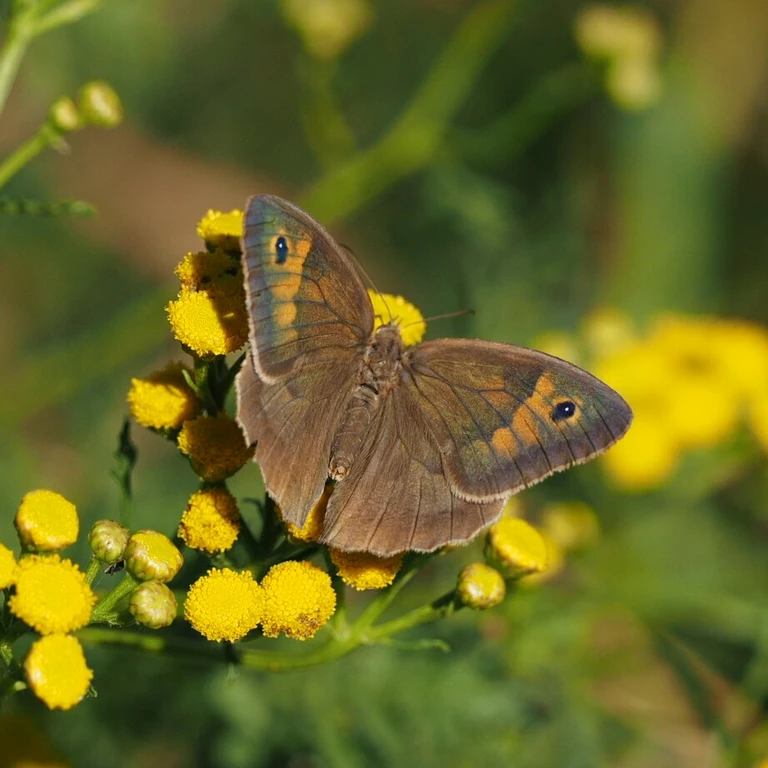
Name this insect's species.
Maniola jurtina
